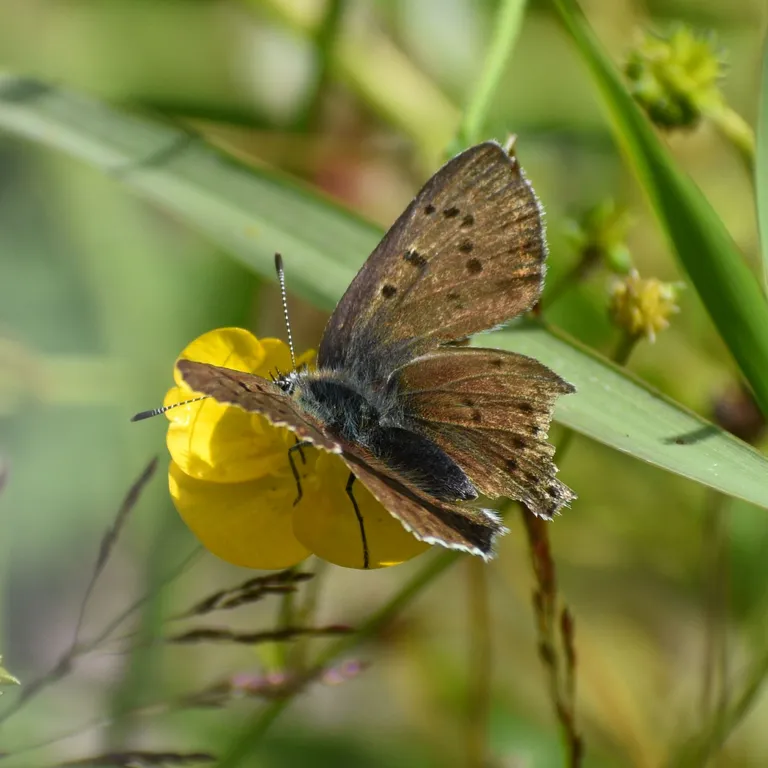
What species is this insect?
Lycaena tityrus (also Loweia tityrus)
